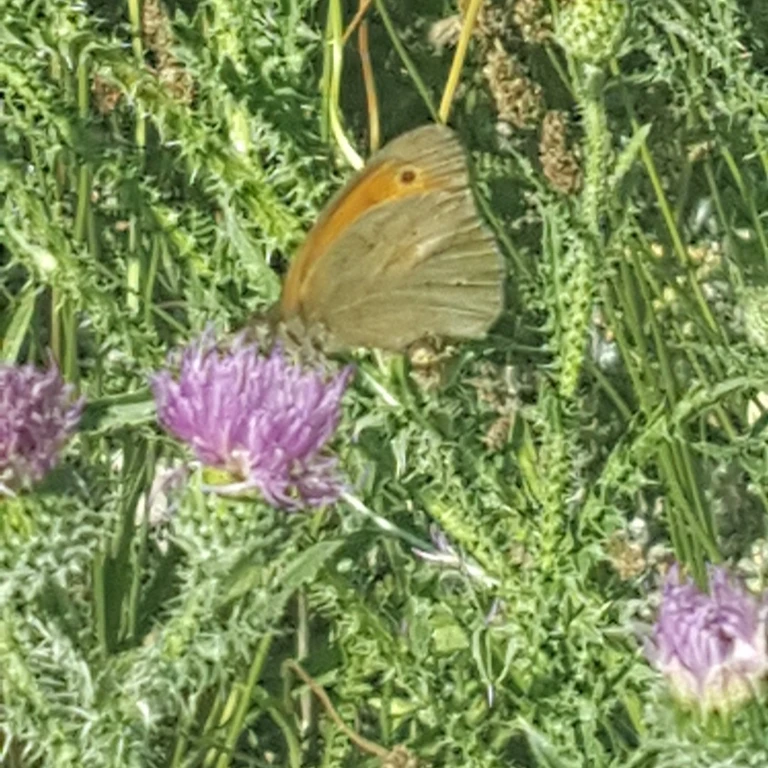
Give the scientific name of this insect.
Maniola jurtina
